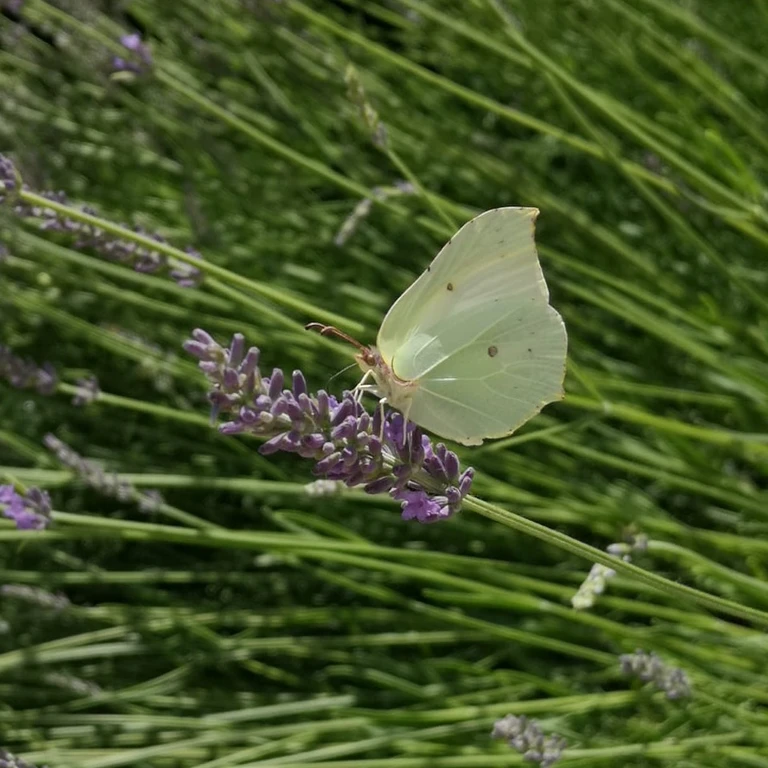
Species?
Gonepteryx rhamni
